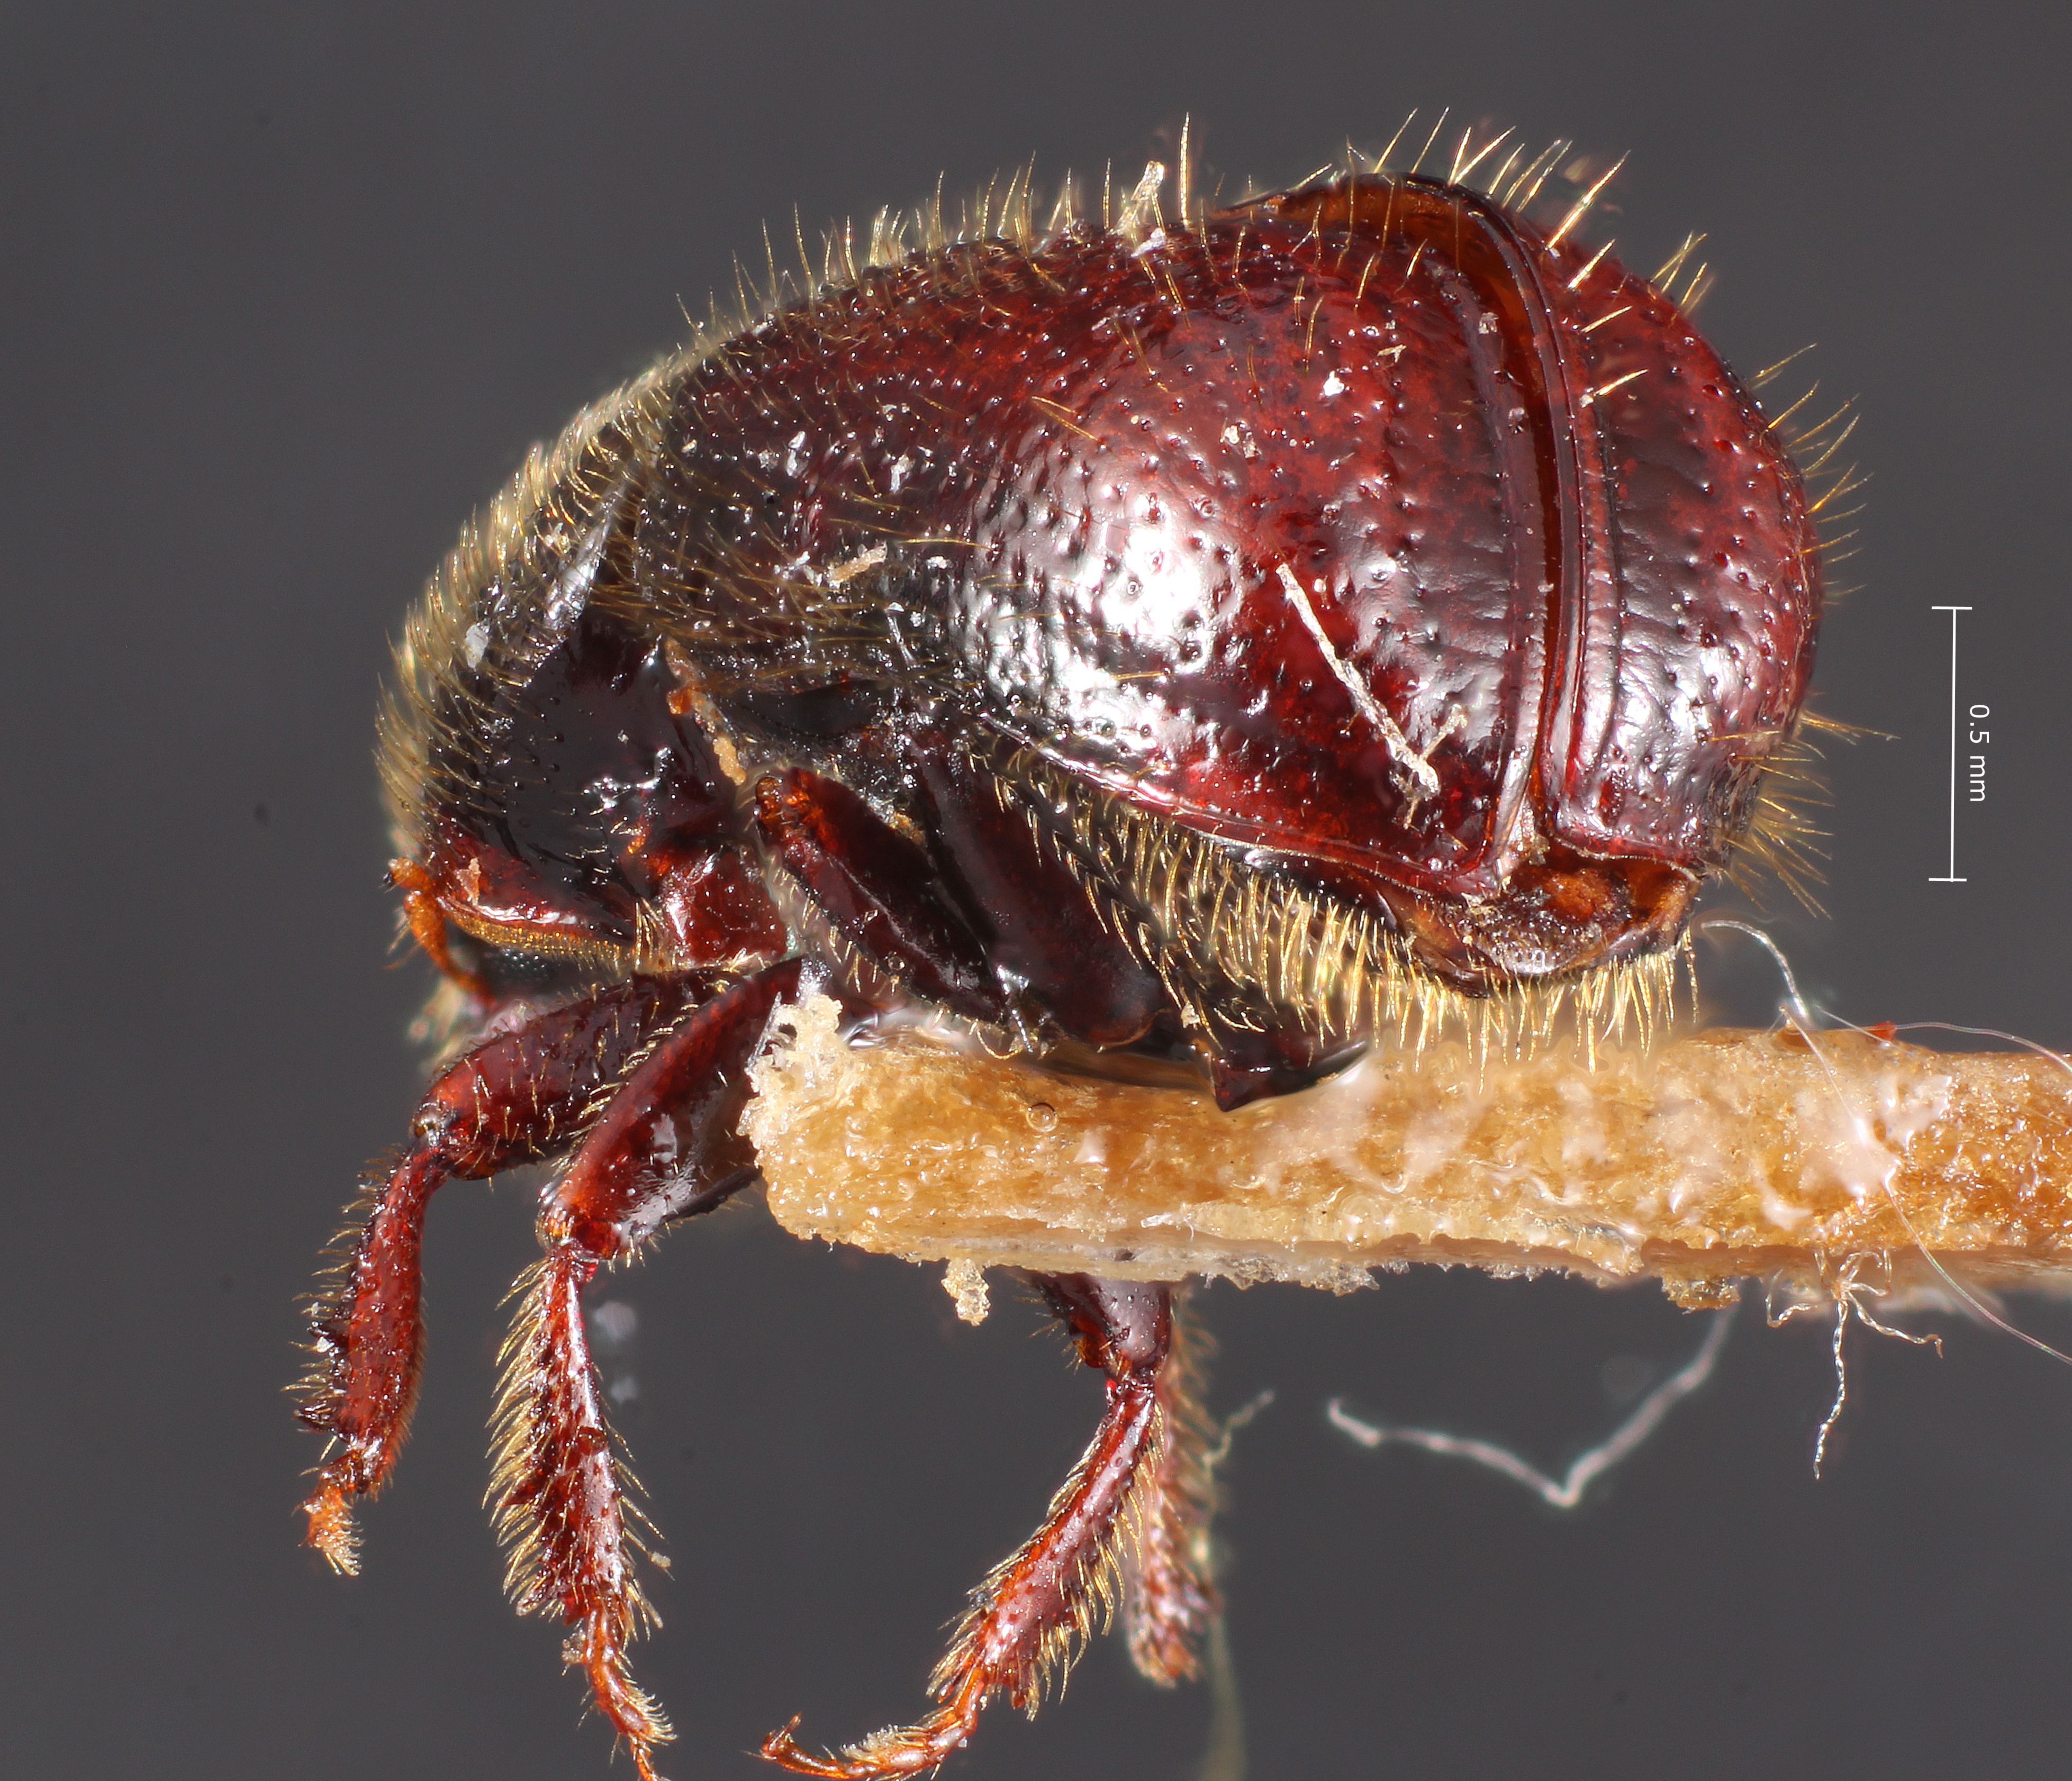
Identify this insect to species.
Conophthorus scopulorum
